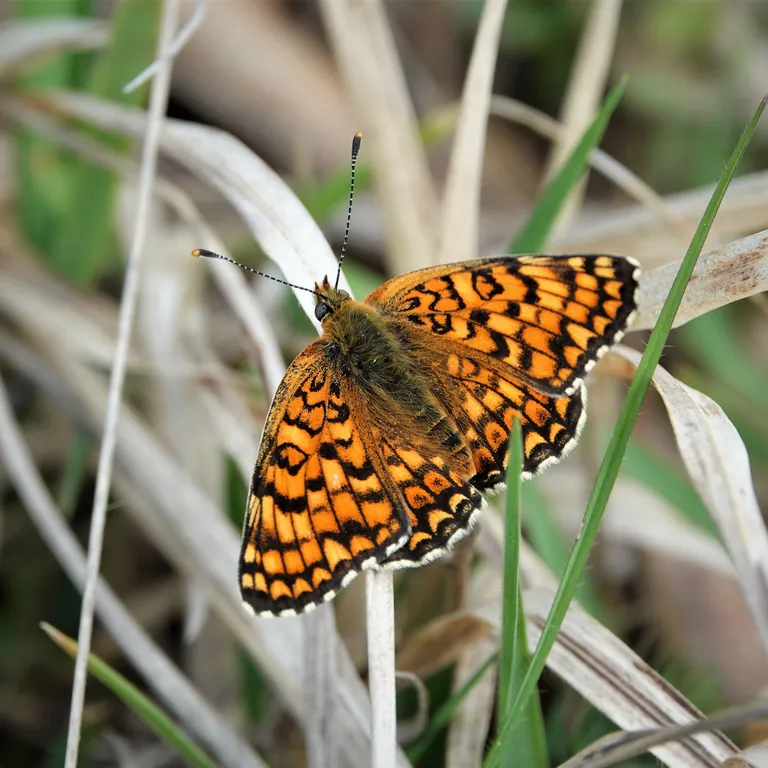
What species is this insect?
Melitaea phoebe
